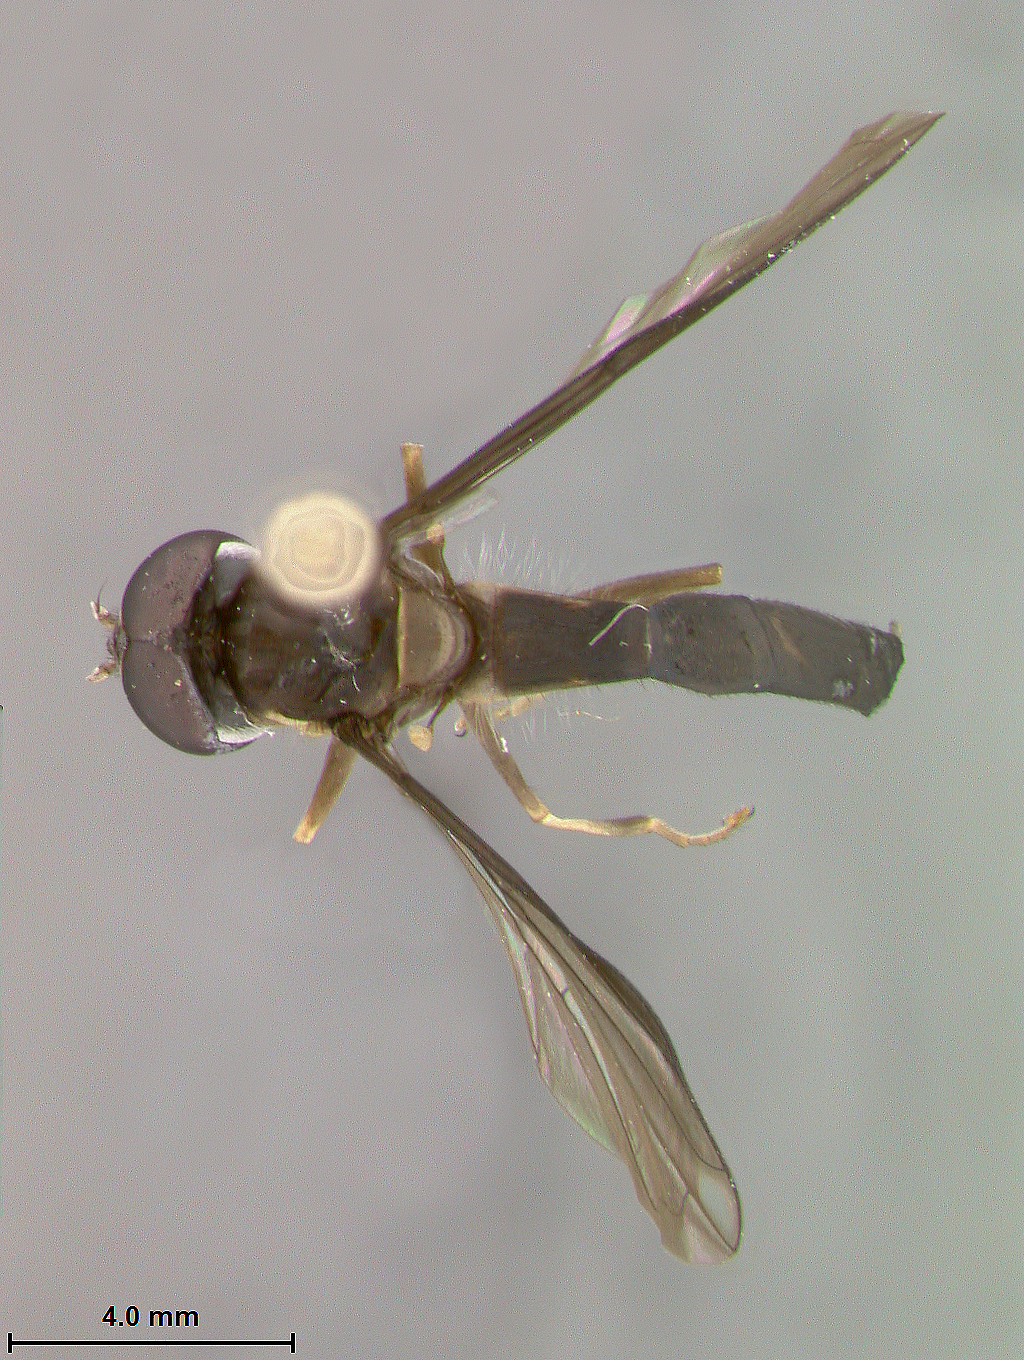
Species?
Allograpta nishida
